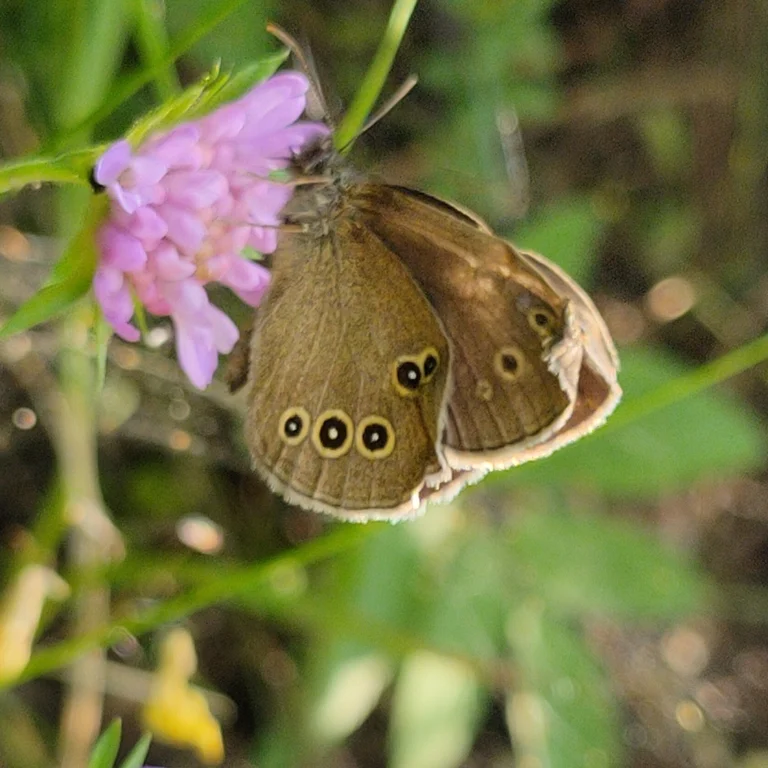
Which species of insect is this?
Aphantopus hyperantus
